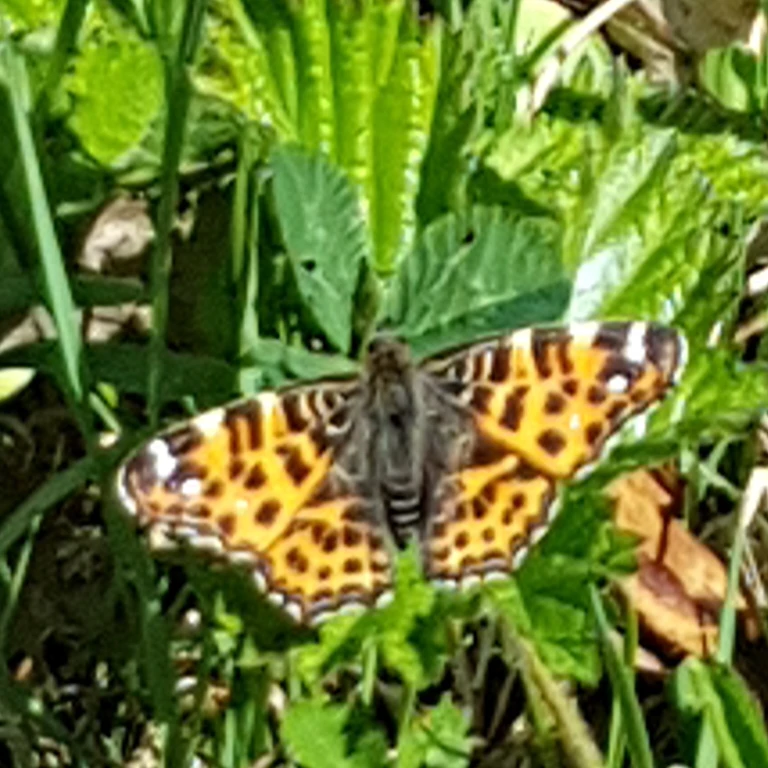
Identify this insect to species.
Araschnia levana
